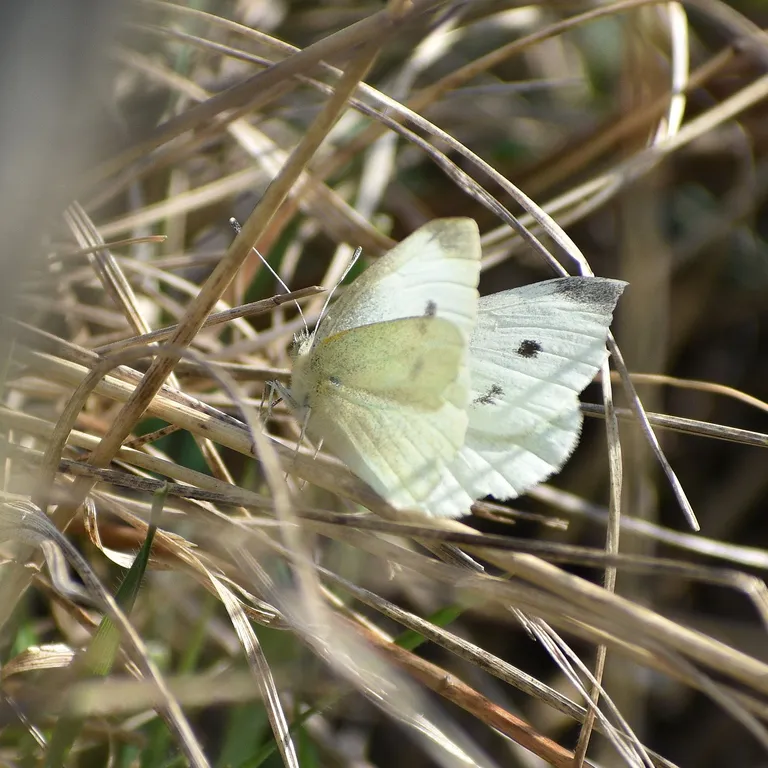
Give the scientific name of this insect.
Pieris rapae
